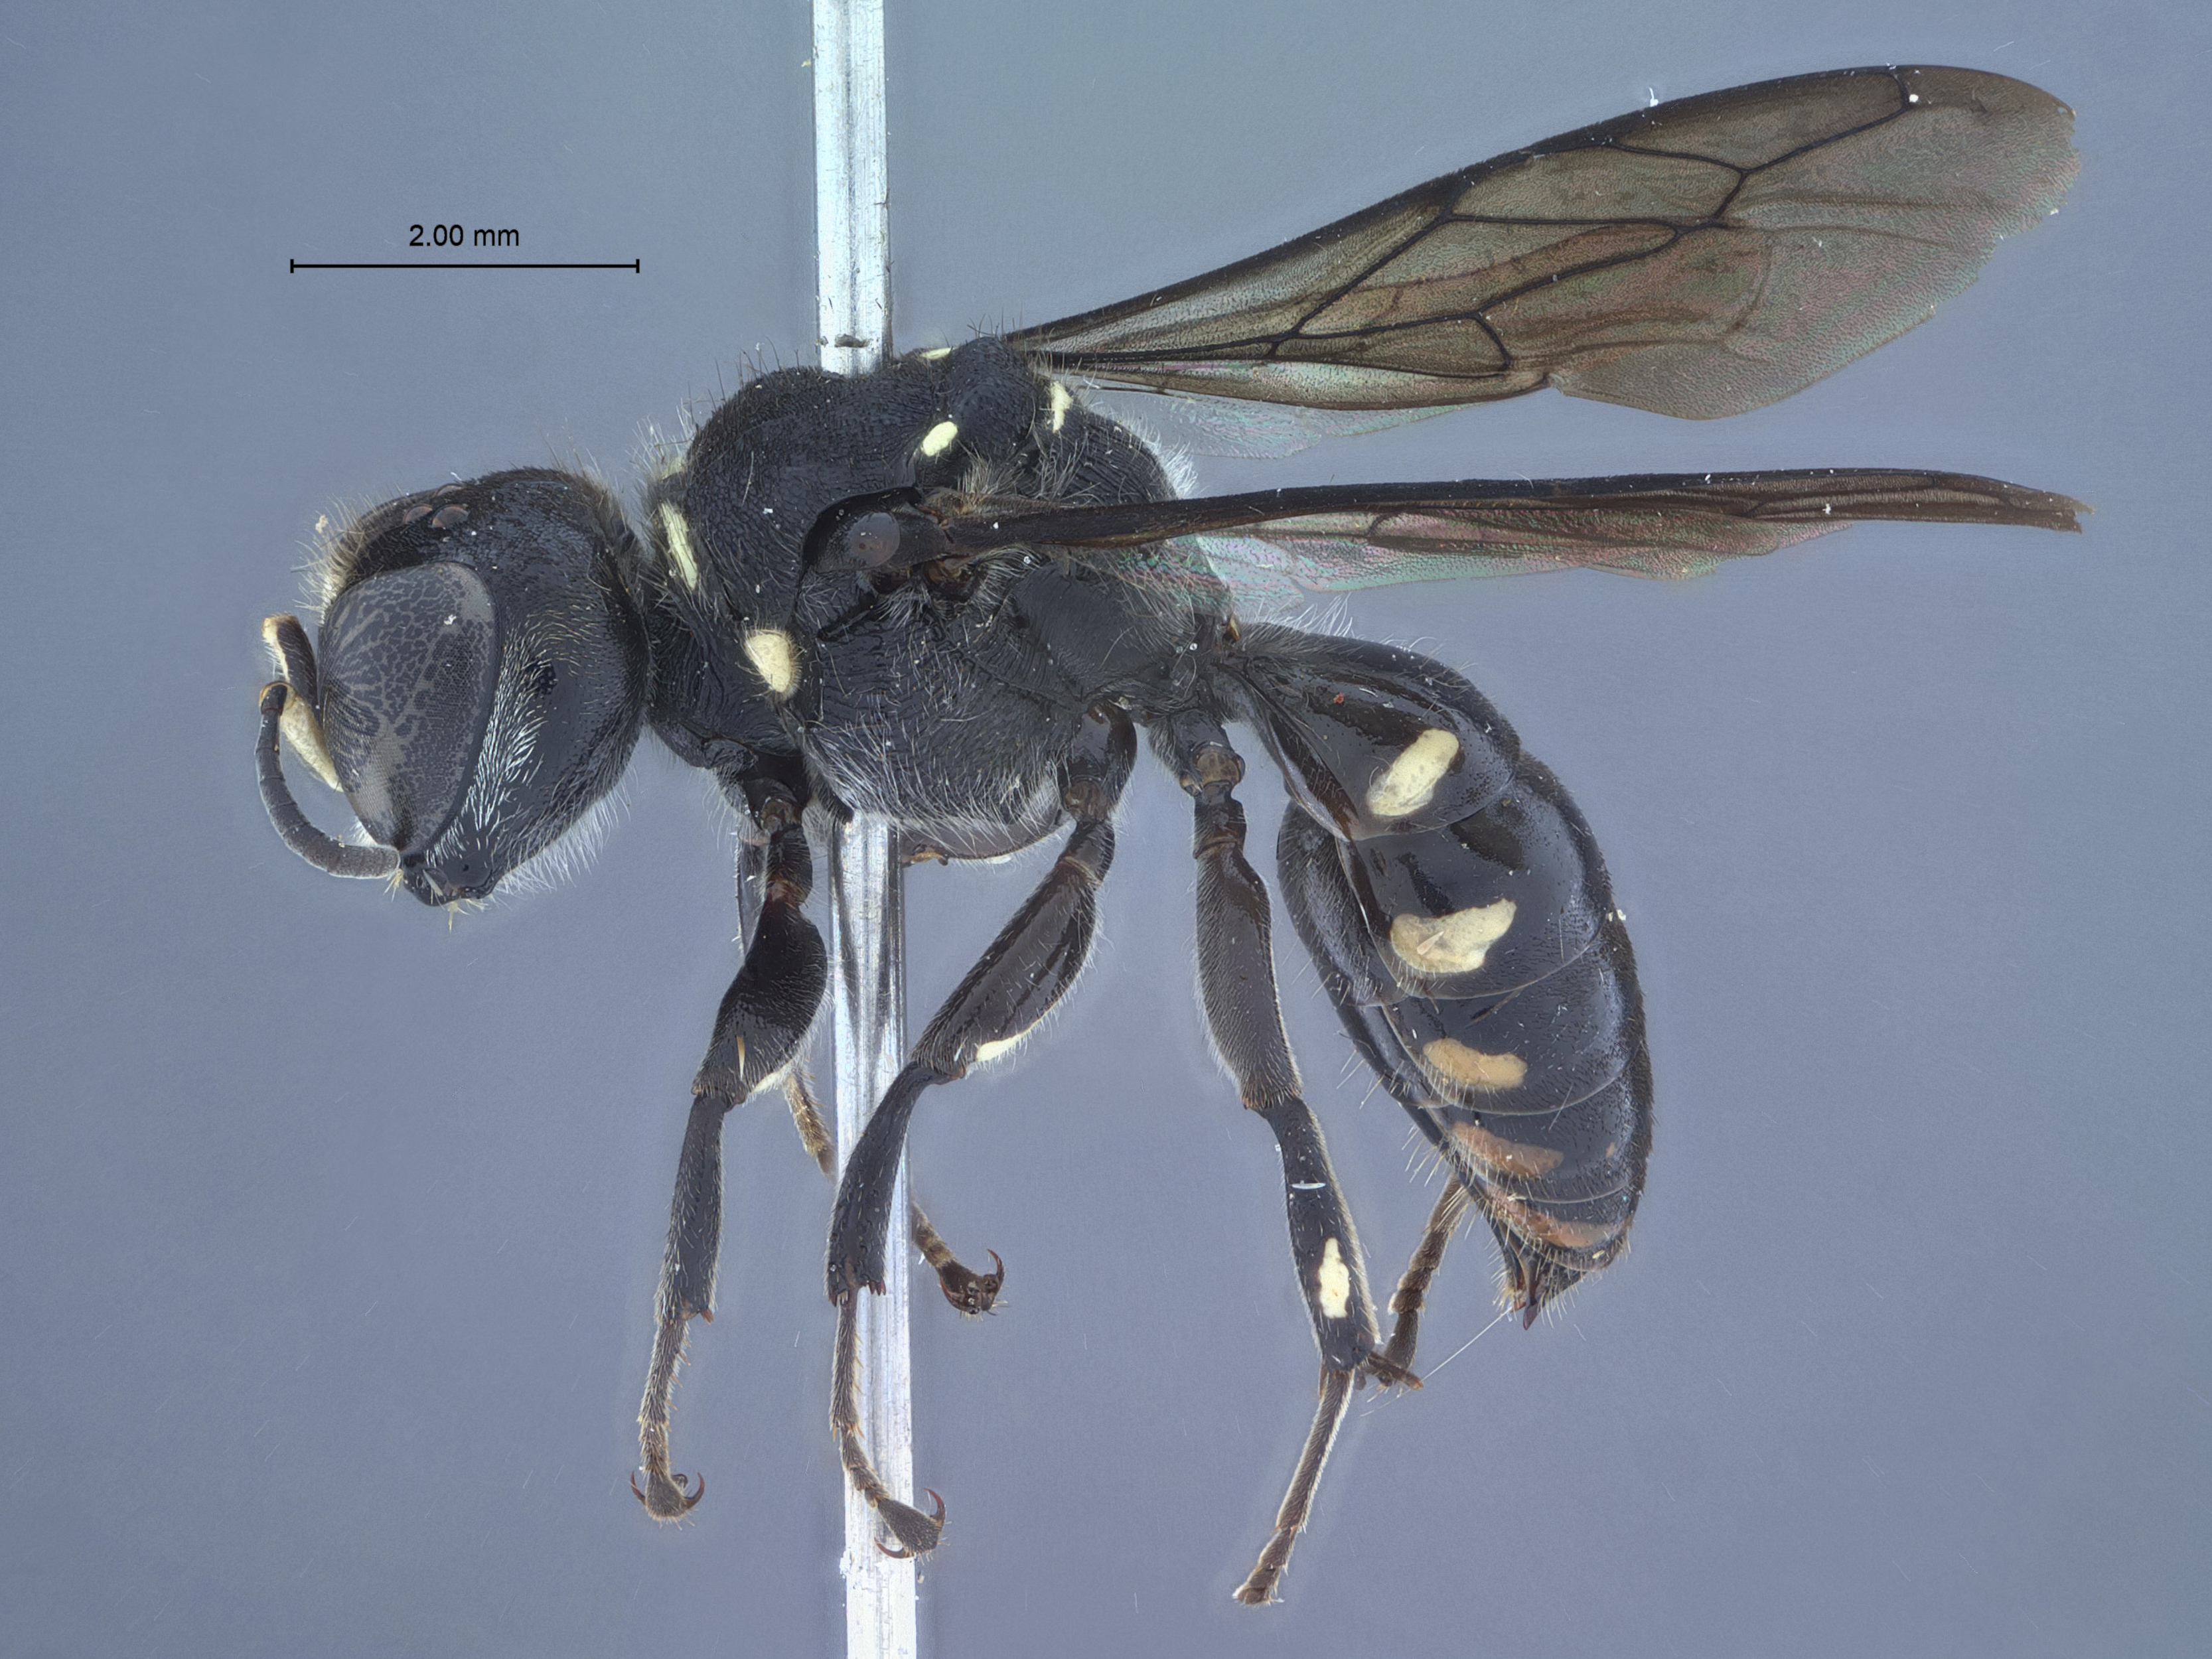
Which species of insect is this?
Ectemnius dominicanus
